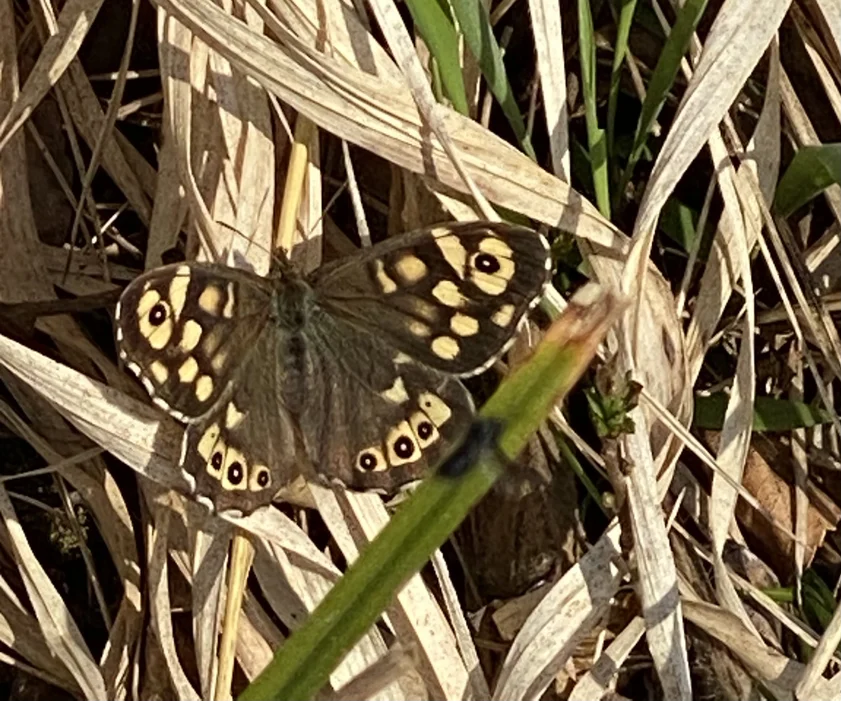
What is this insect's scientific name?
Pararge aegeria
